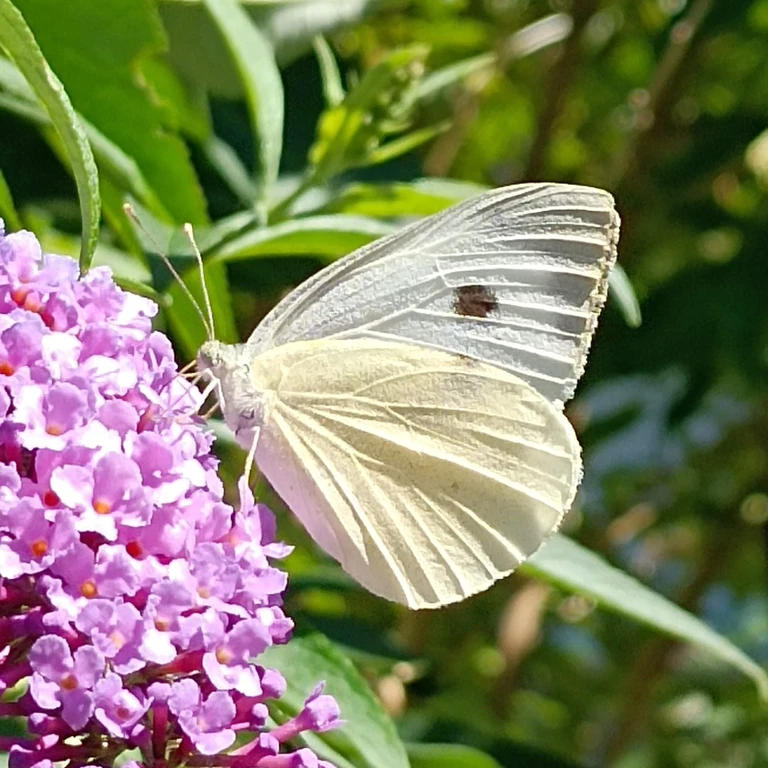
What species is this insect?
Pieris brassicae
